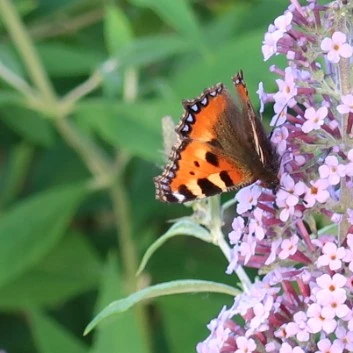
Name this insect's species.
Aglais urticae
